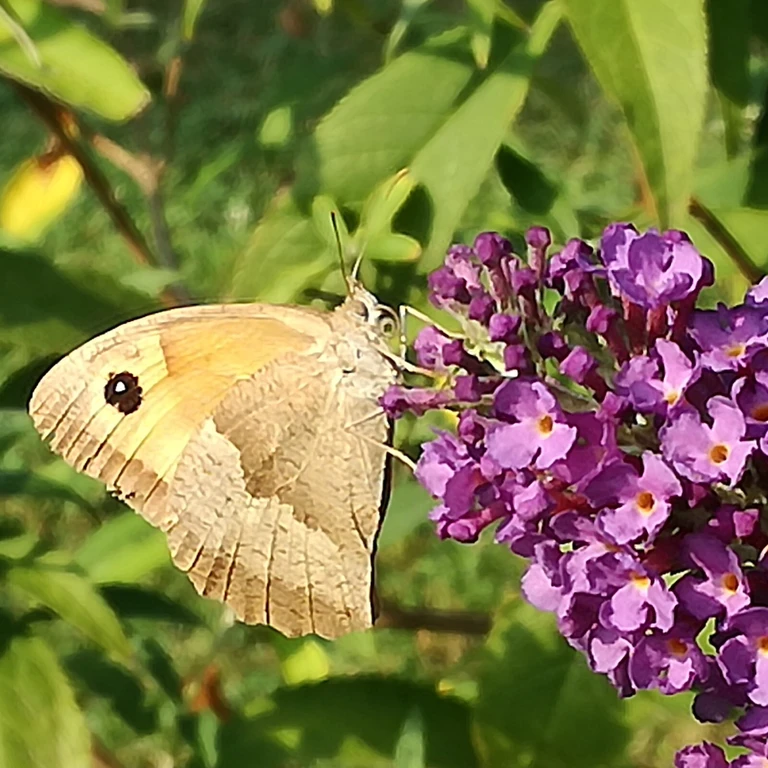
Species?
Maniola jurtina
